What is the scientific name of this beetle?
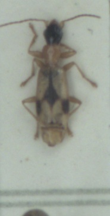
Demetrias imperialis
